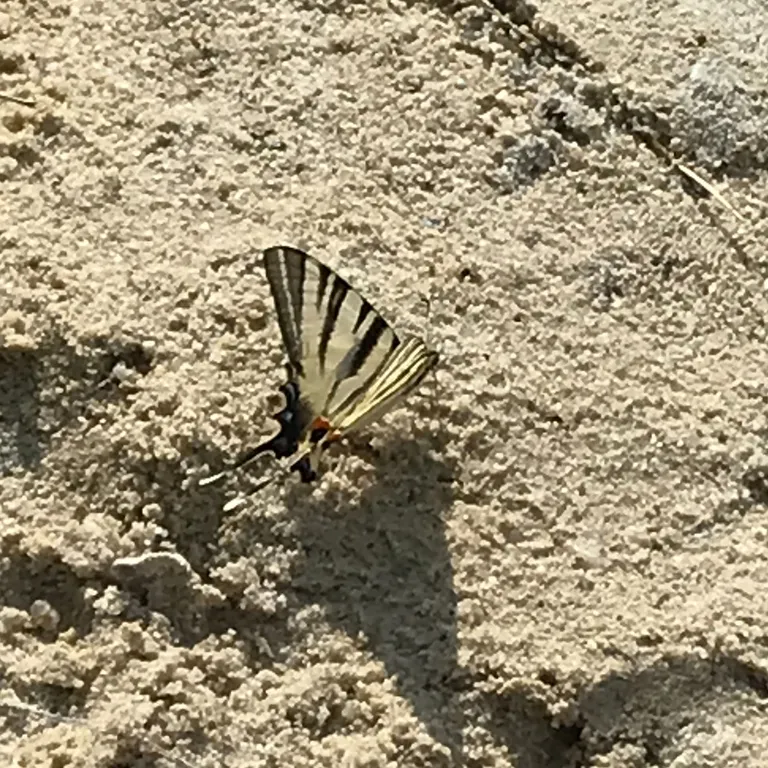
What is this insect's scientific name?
Iphiclides podalirius
